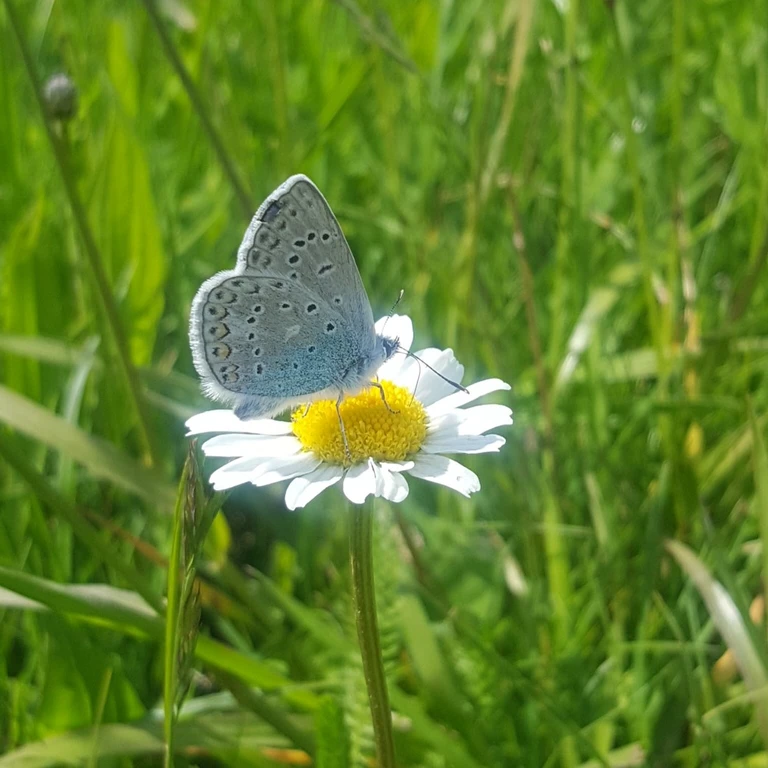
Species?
Polyommatus icarus
